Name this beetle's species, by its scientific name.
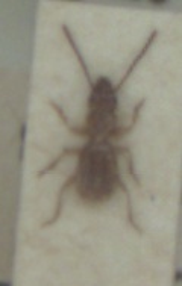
Aepopsis robinii
